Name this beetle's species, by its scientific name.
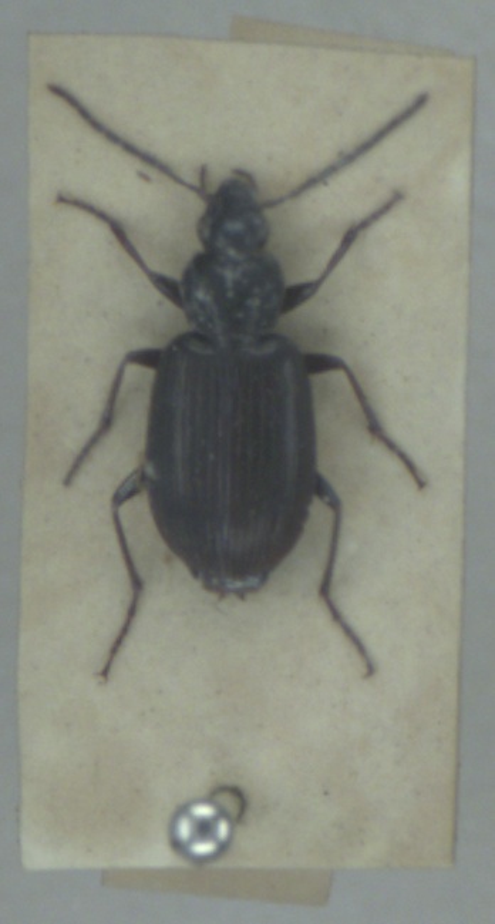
Agonum nigrum
